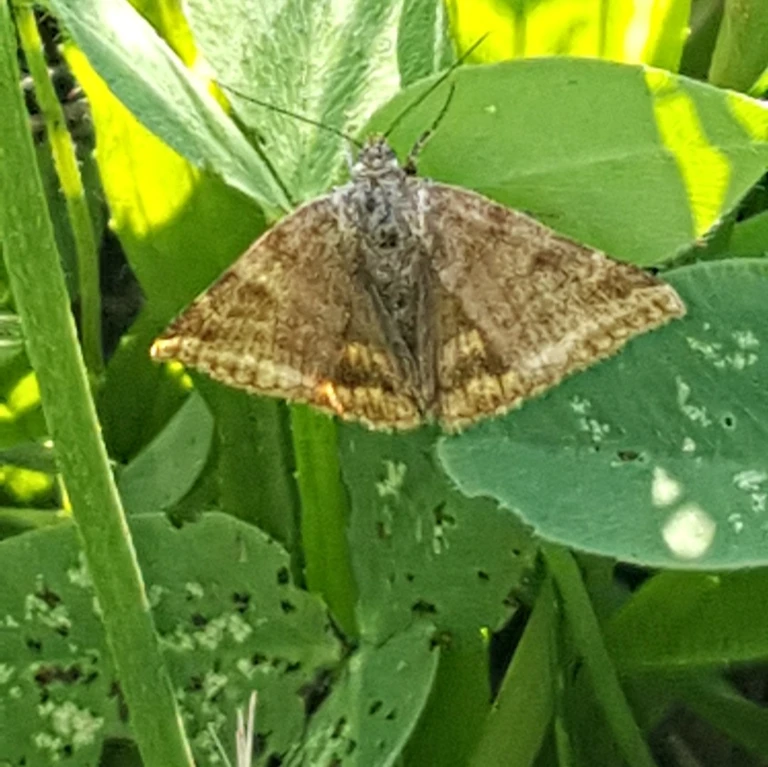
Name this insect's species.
Euclidia glyphica
